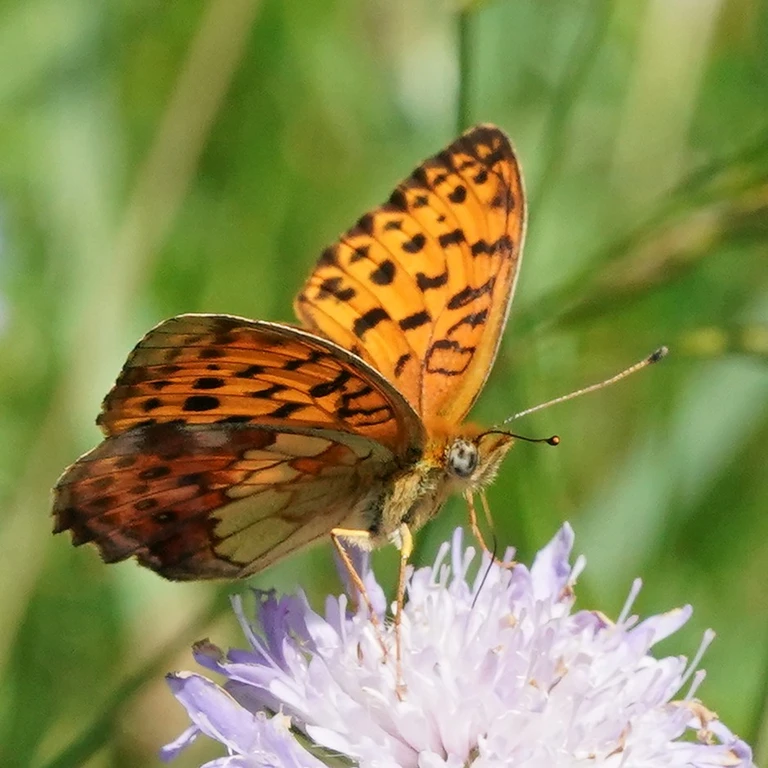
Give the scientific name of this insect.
Brenthis daphne
